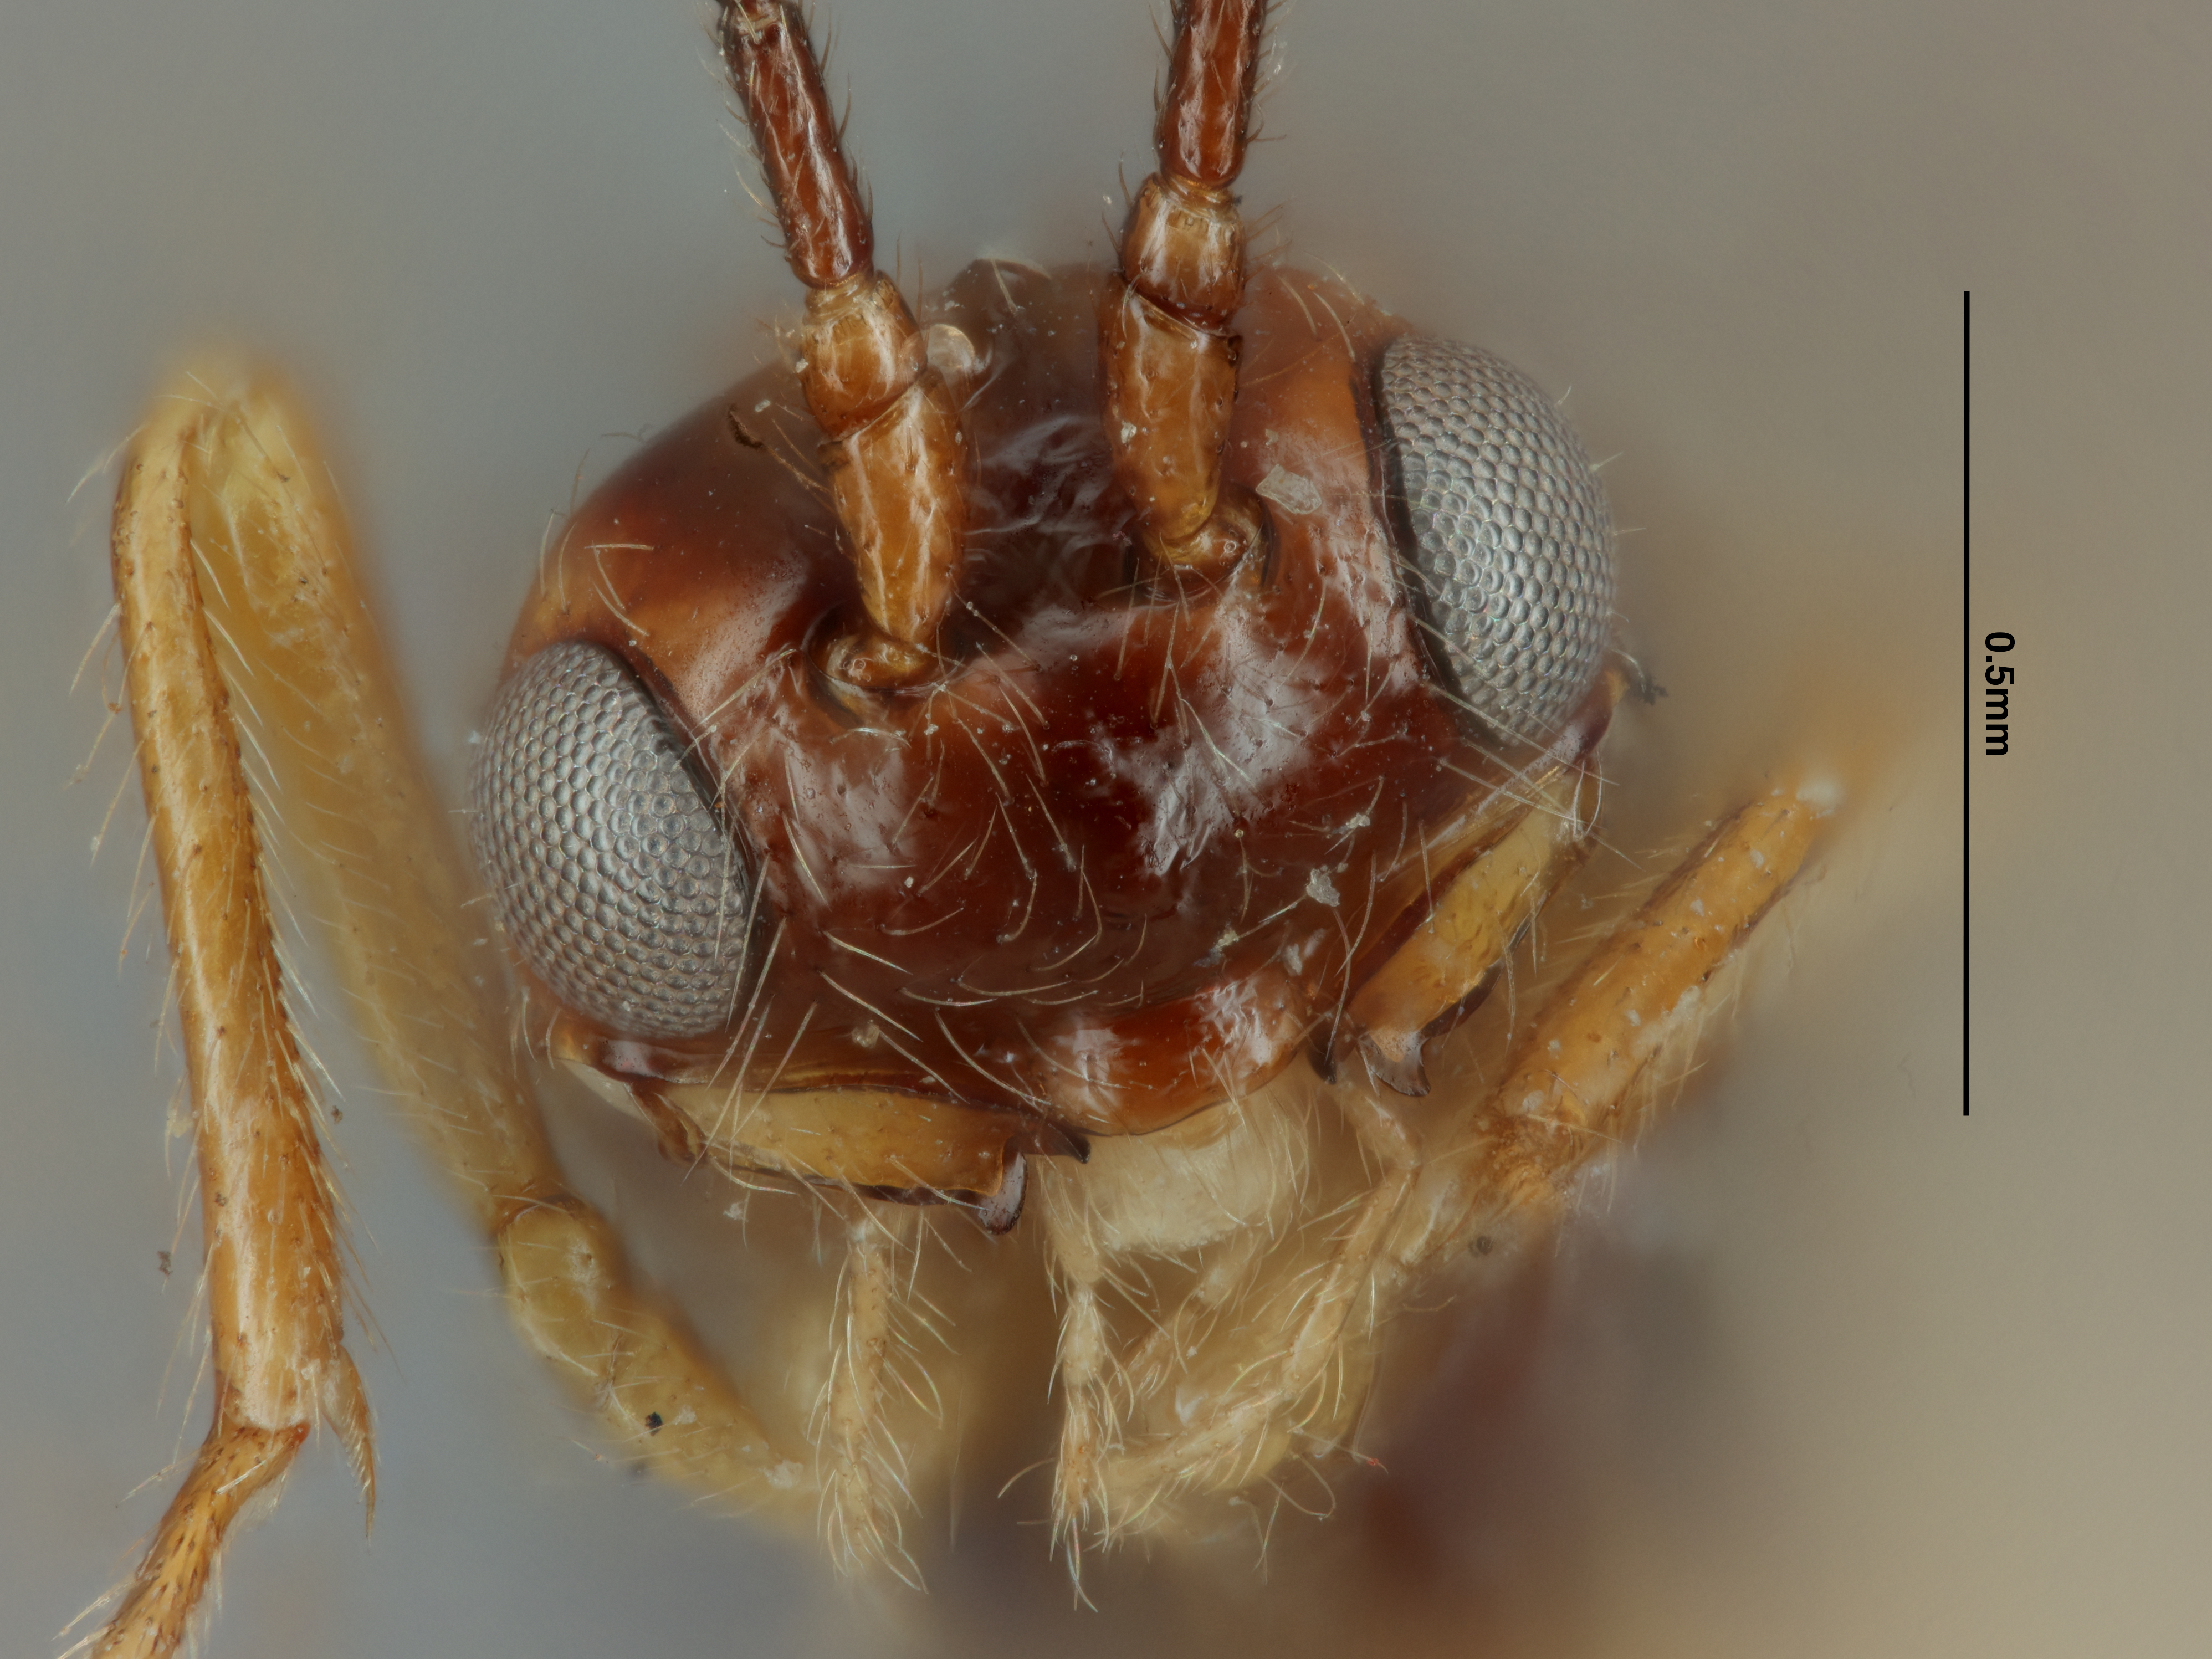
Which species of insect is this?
Phaenocarpa lyra
